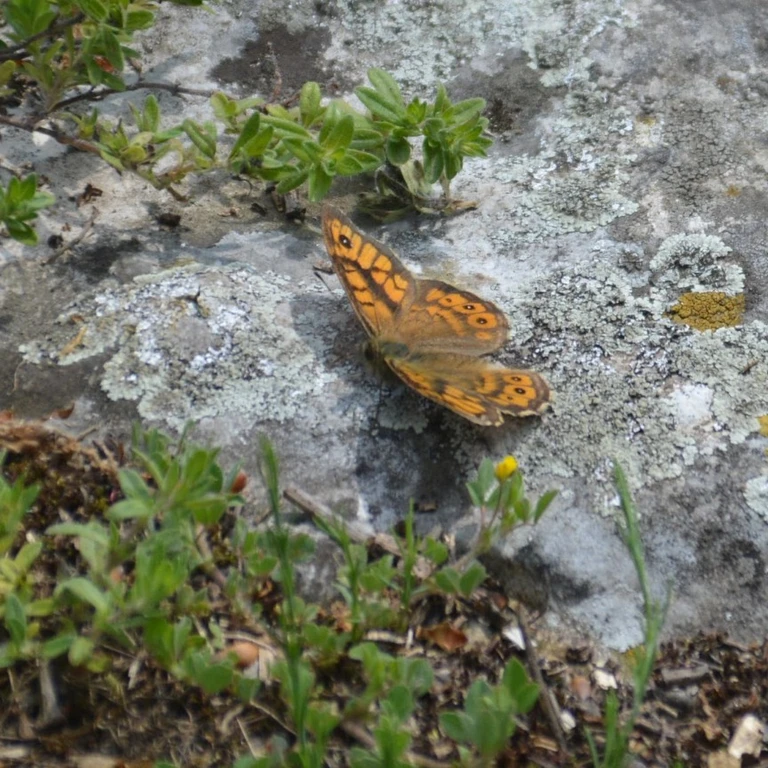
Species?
Lasiommata megera (also Pararge megera)
